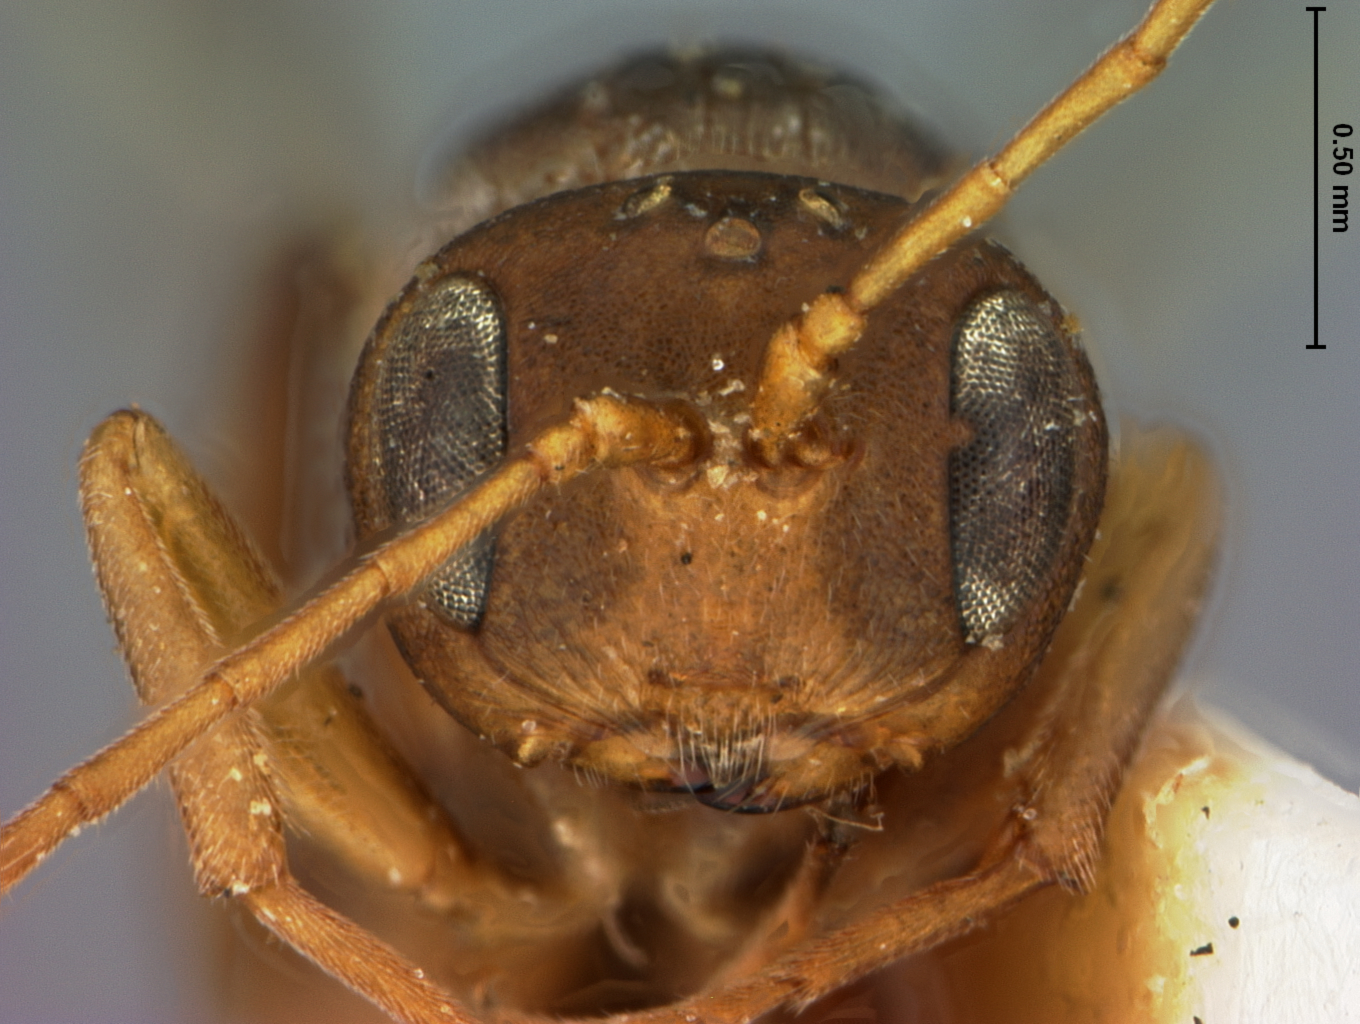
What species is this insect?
Loxaulus trizonalis
